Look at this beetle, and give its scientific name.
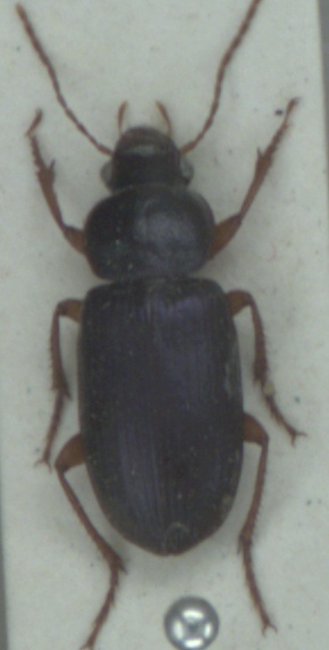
Ophonus ardosiacus
